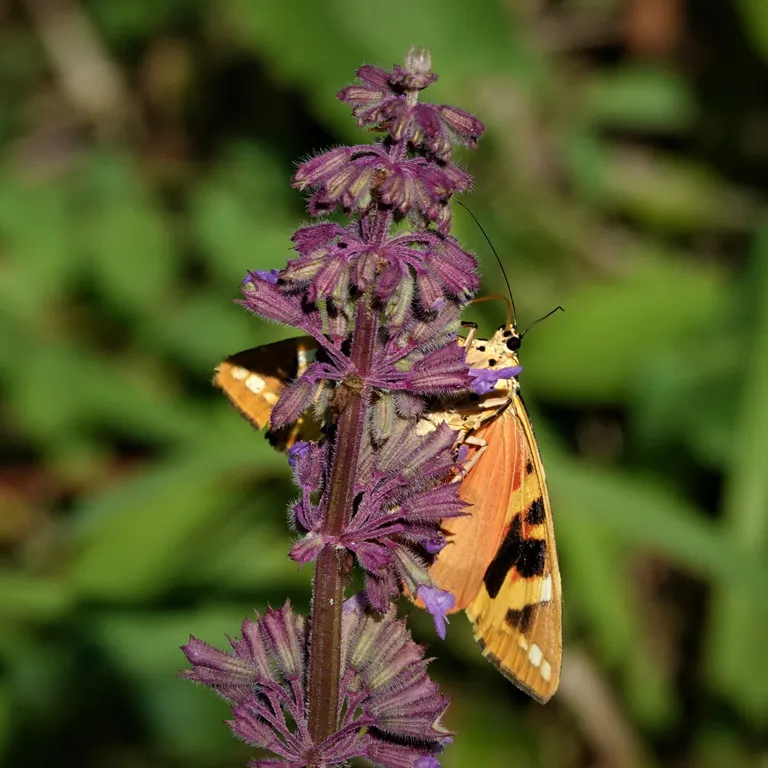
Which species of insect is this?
Euplagia quadripunctaria
